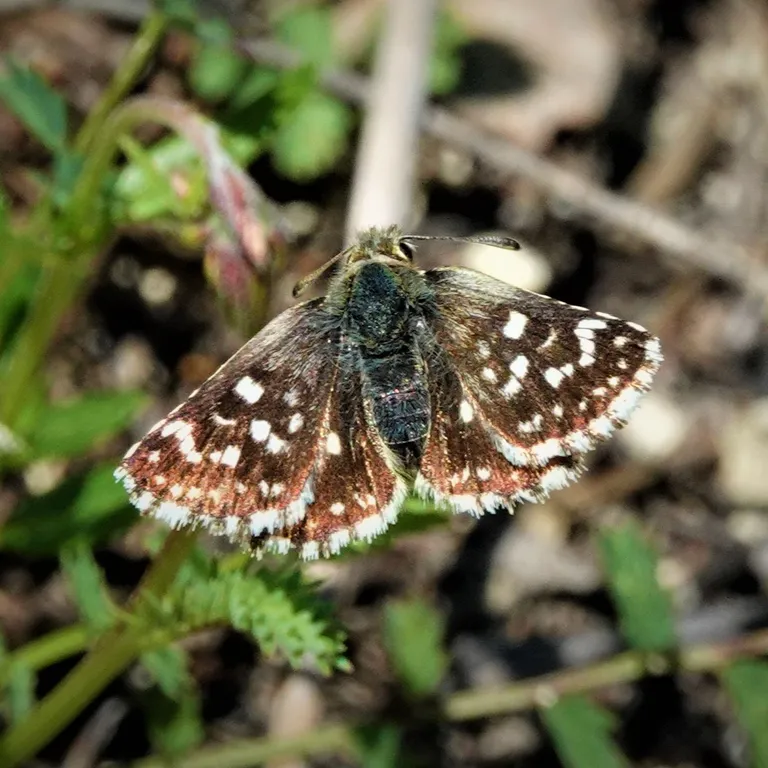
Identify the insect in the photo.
Spialia sertorius
